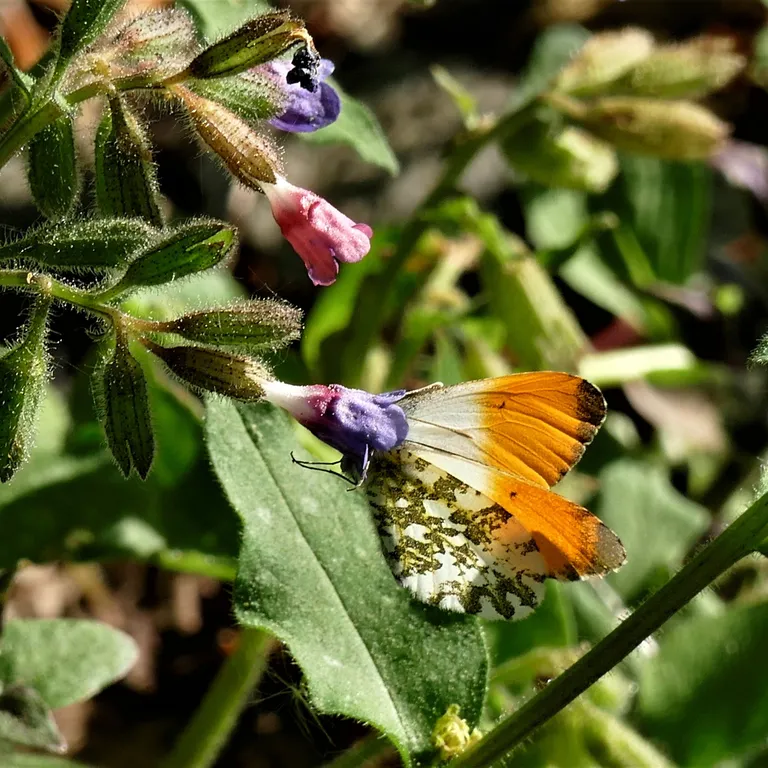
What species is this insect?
Anthocharis cardamines
